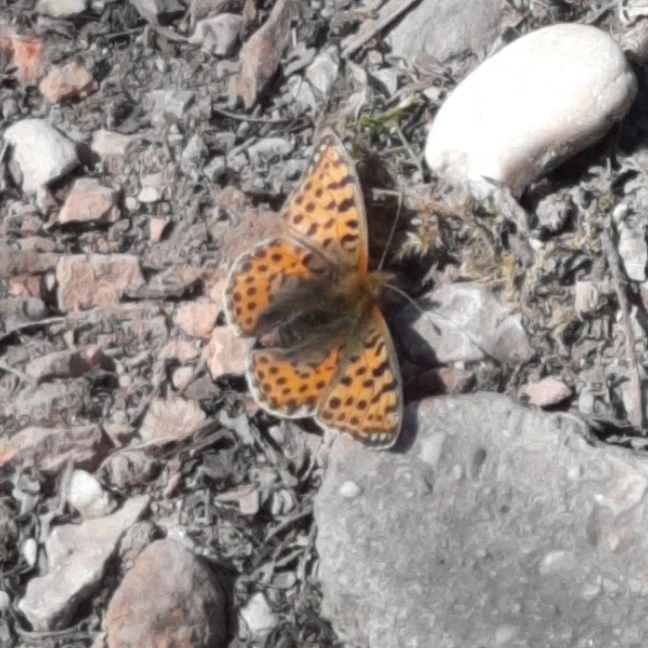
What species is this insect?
Issoria lathonia
